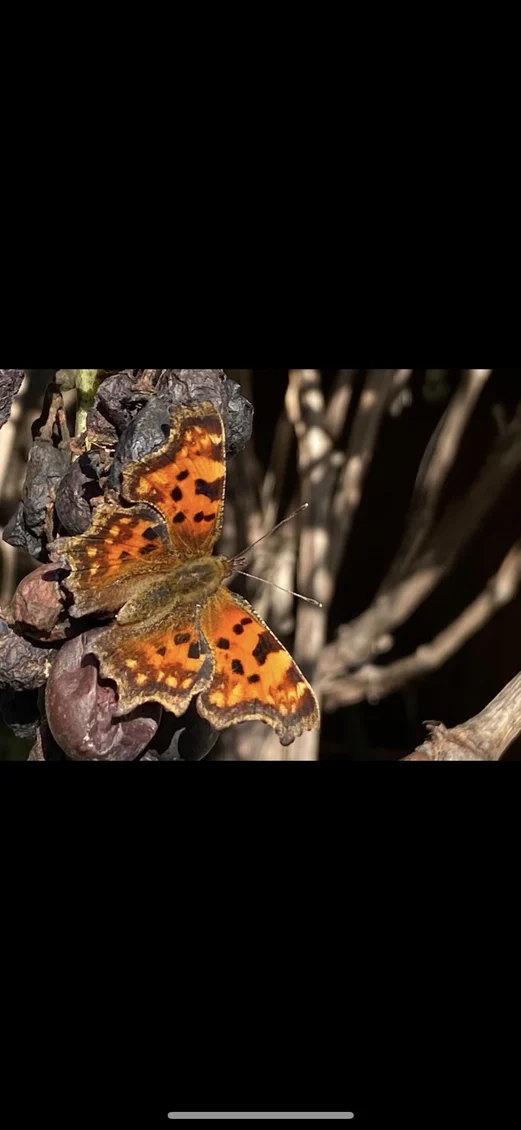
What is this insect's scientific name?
Polygonia c-album
